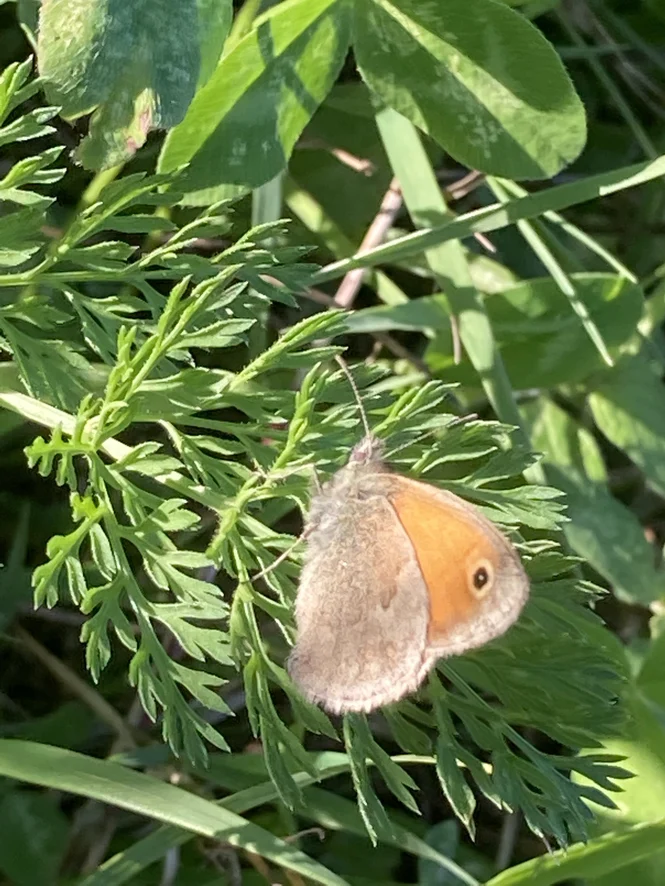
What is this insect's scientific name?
Coenonympha pamphilus
